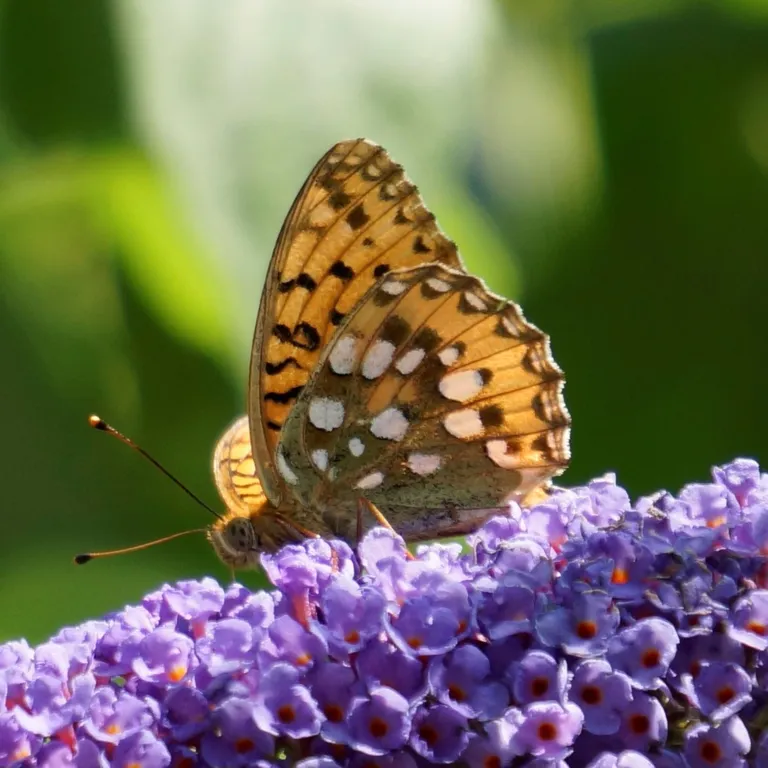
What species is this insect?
Speyeria aglaja
